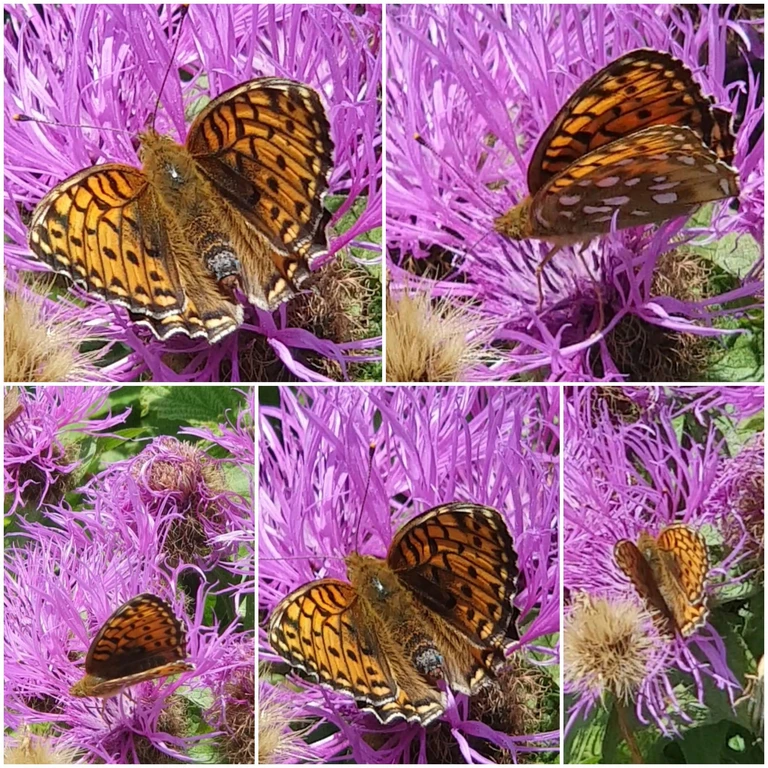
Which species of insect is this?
Speyeria aglaja
